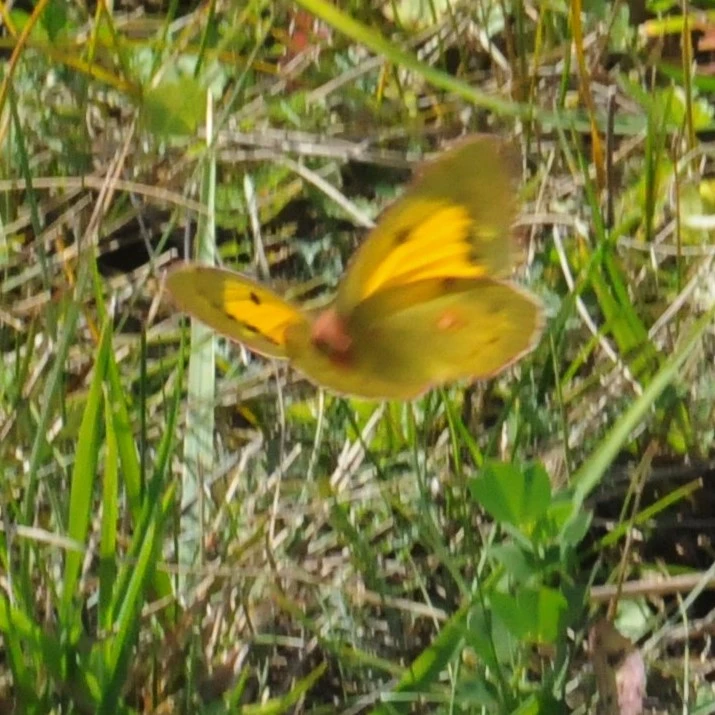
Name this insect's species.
Colias croceus
